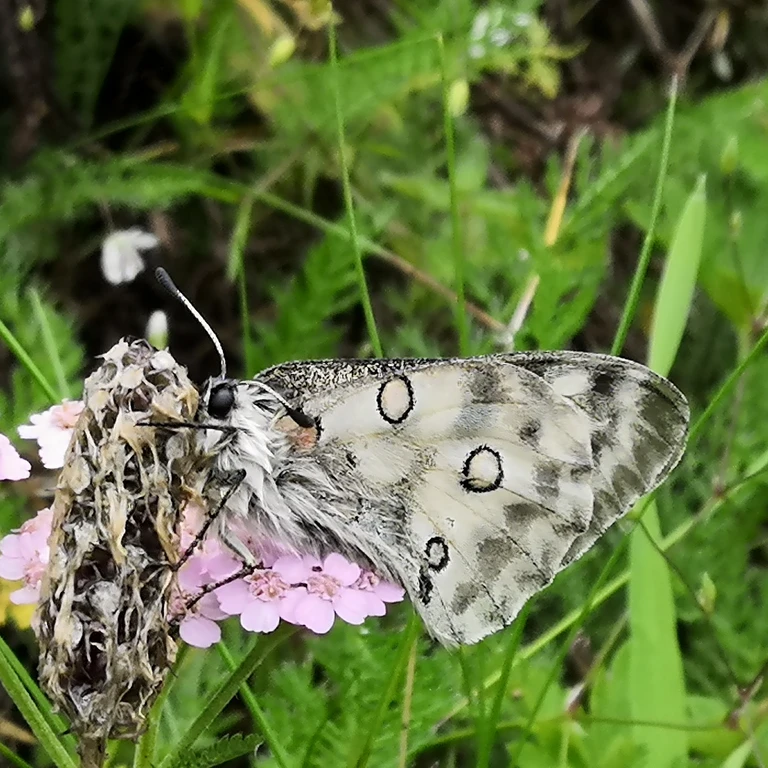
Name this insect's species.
Parnassius apollo
